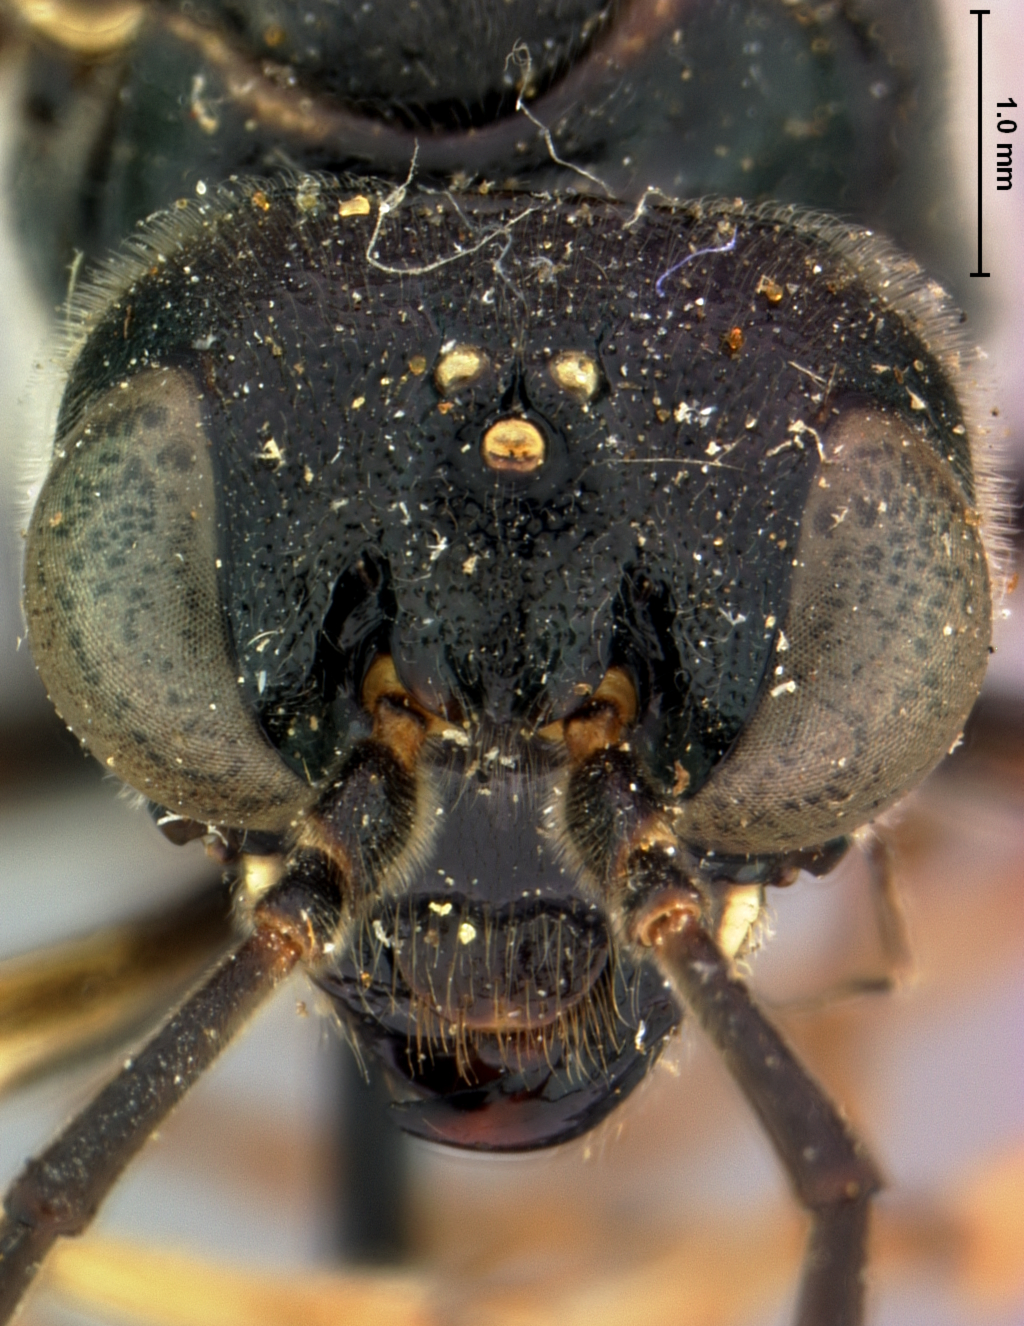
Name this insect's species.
Jermakia japonica
